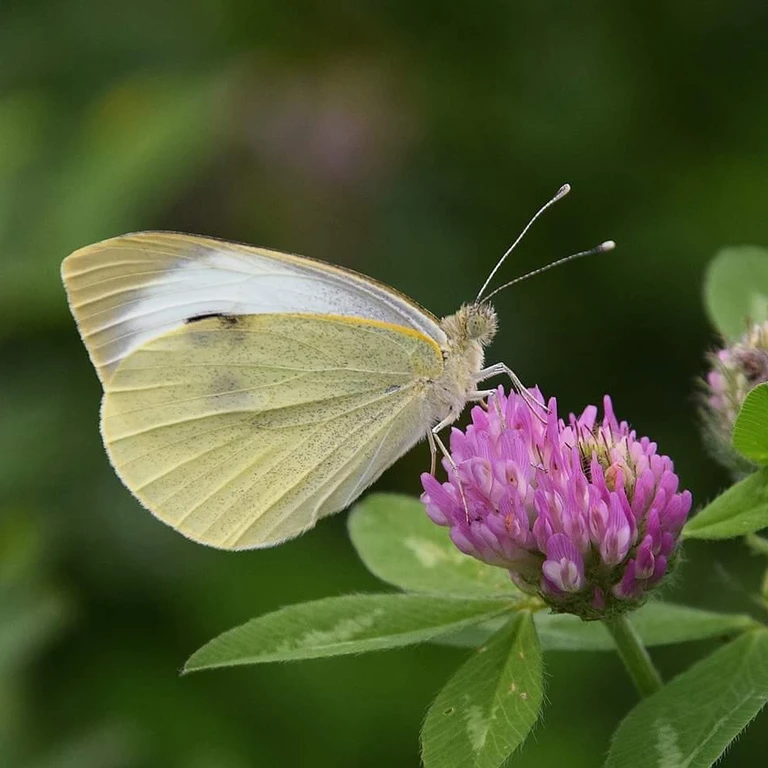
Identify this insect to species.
Pieris brassicae
